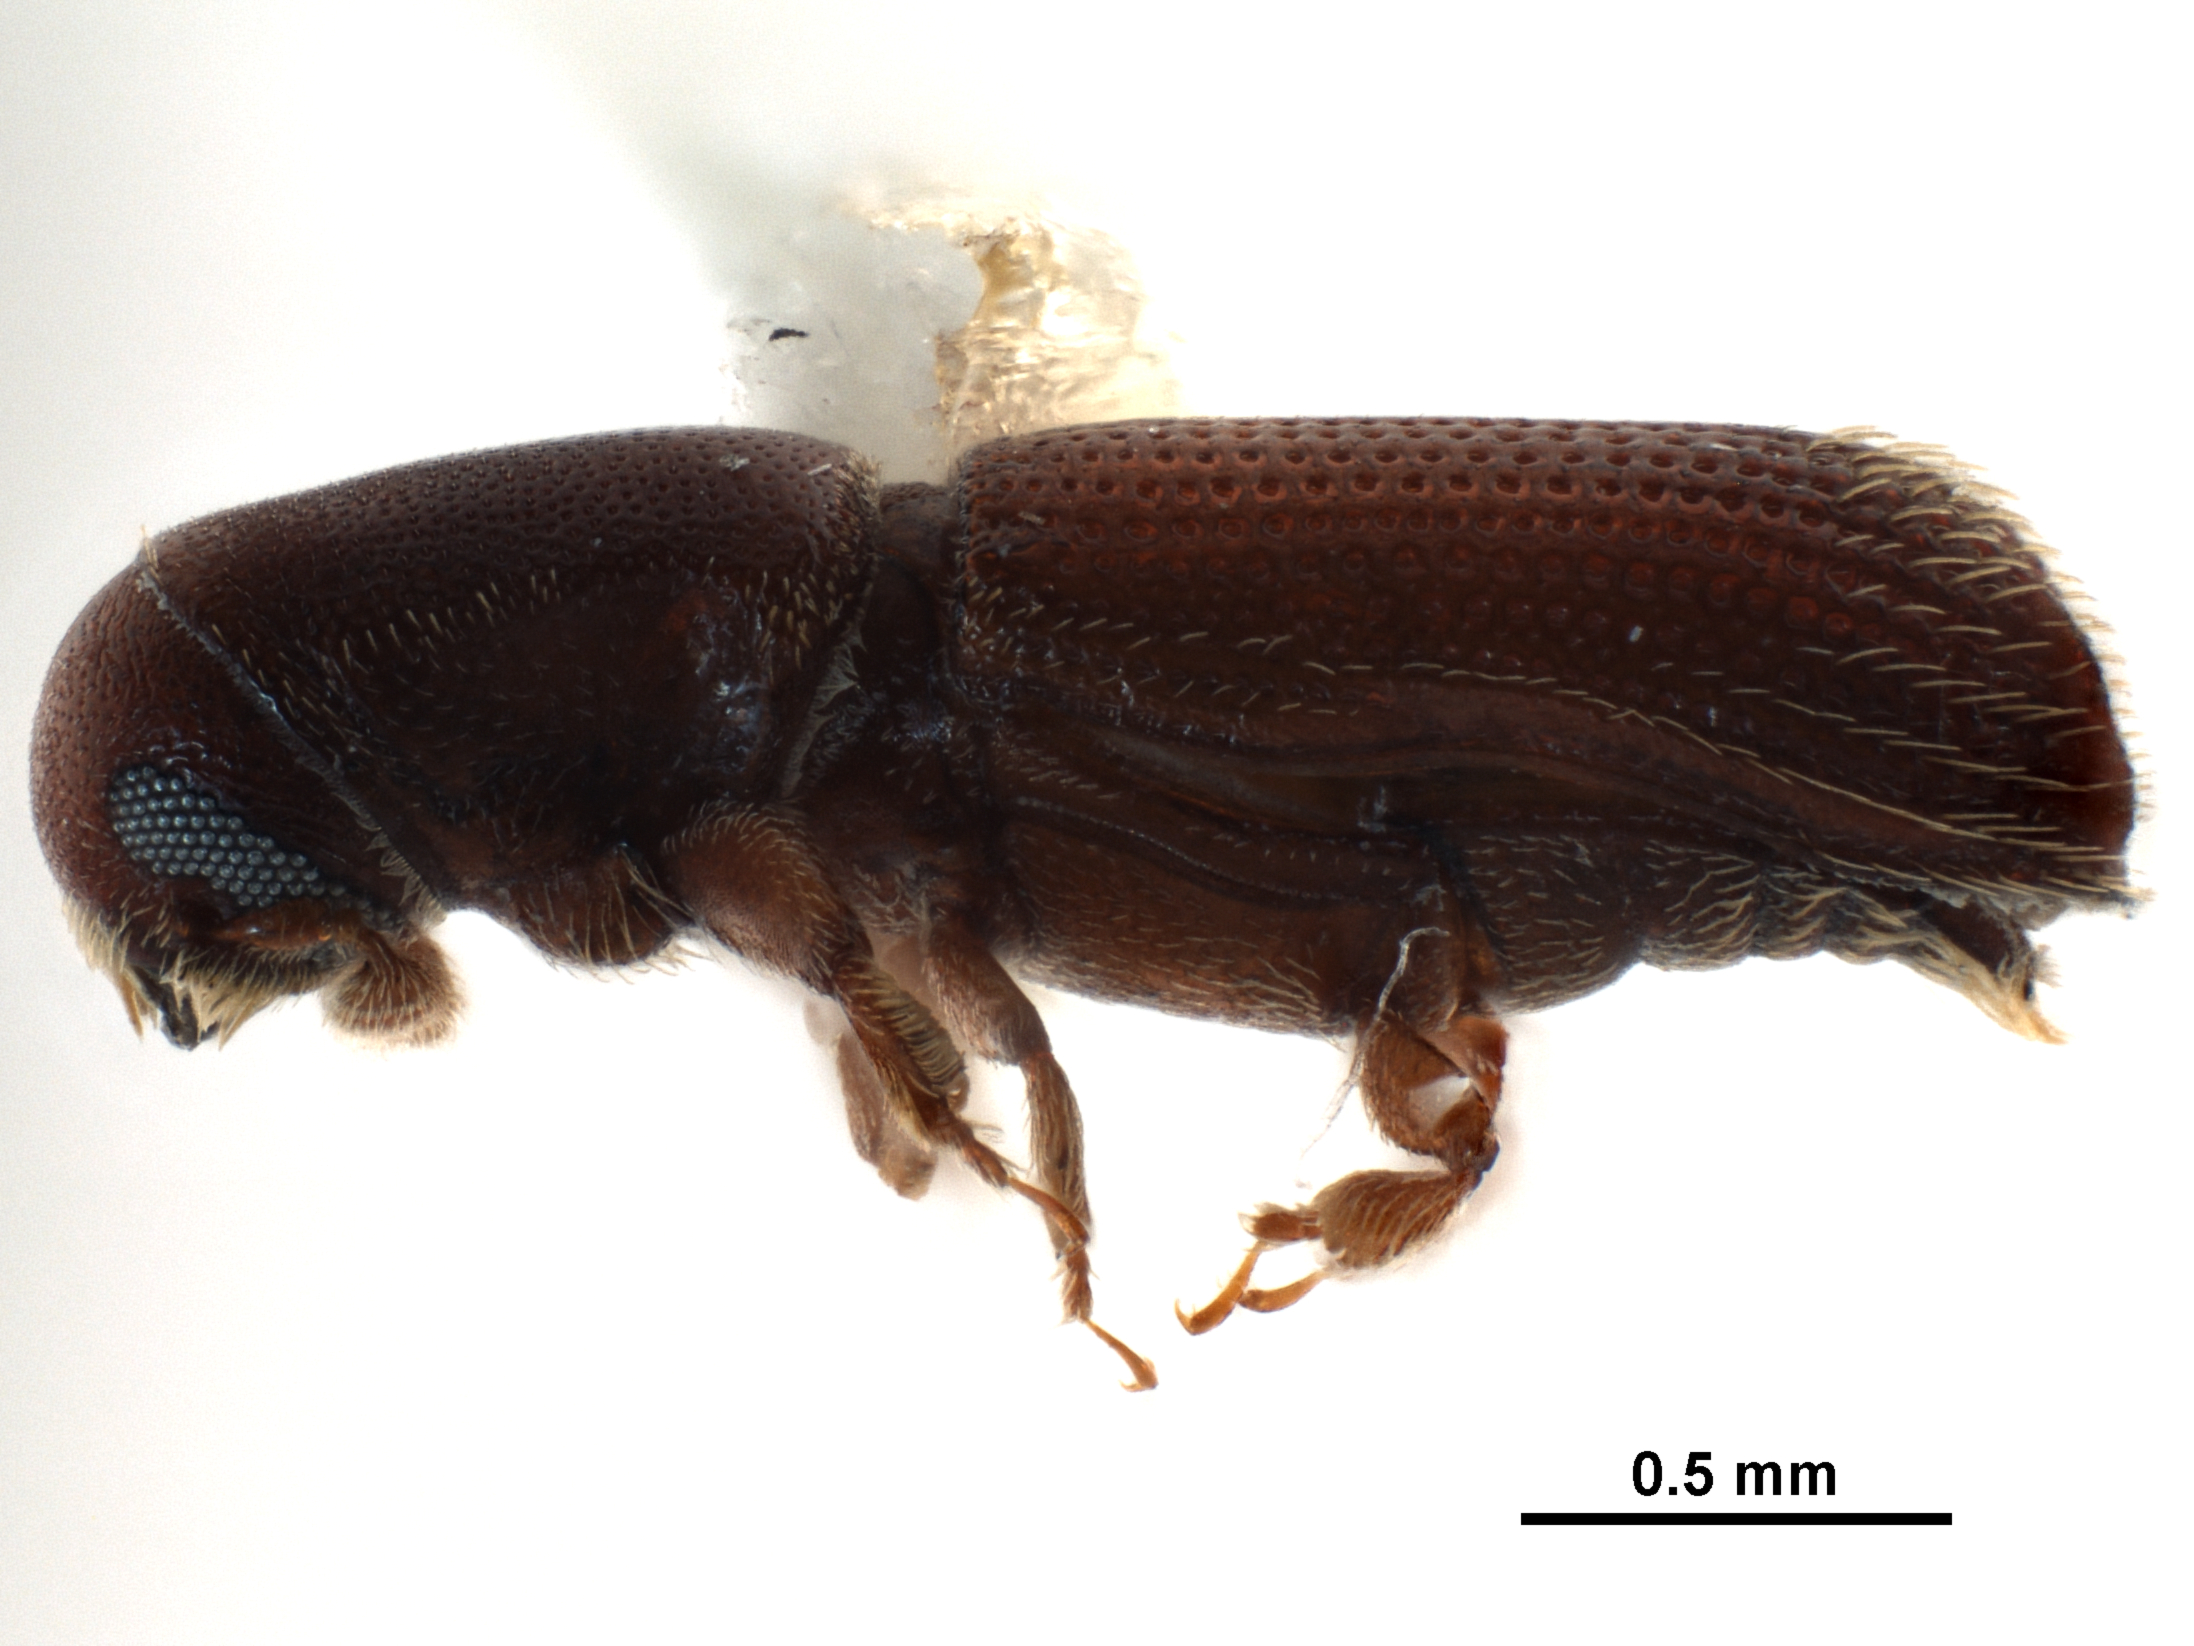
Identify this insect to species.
Carphodicticus cristatus
